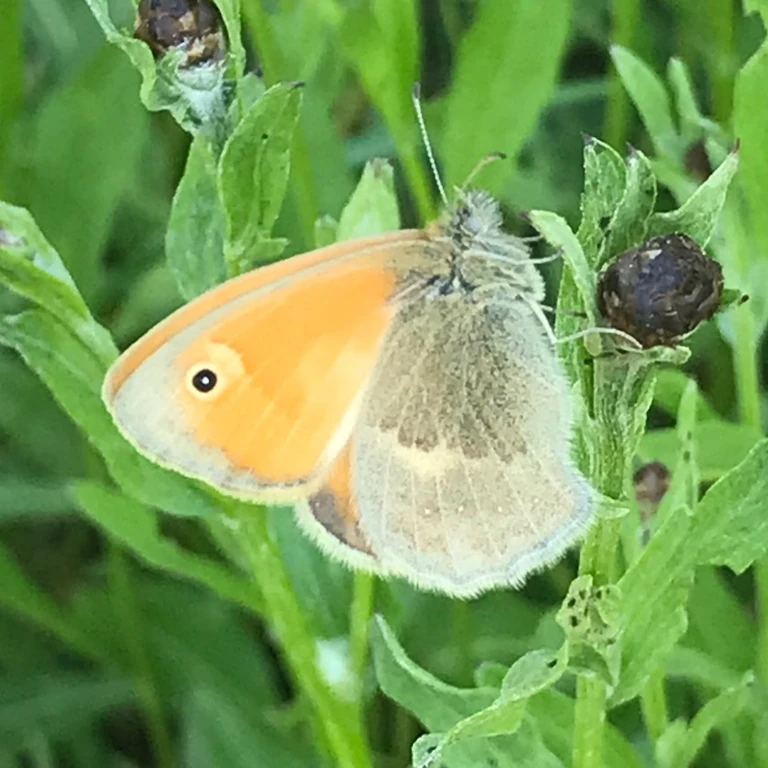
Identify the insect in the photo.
Coenonympha pamphilus
